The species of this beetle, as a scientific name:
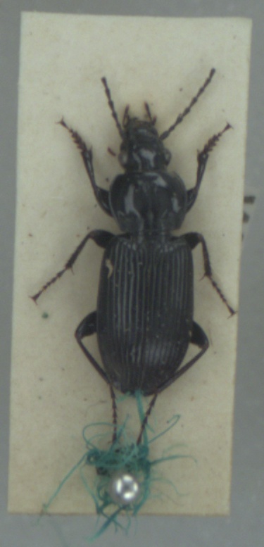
Pterostichus nigrita
